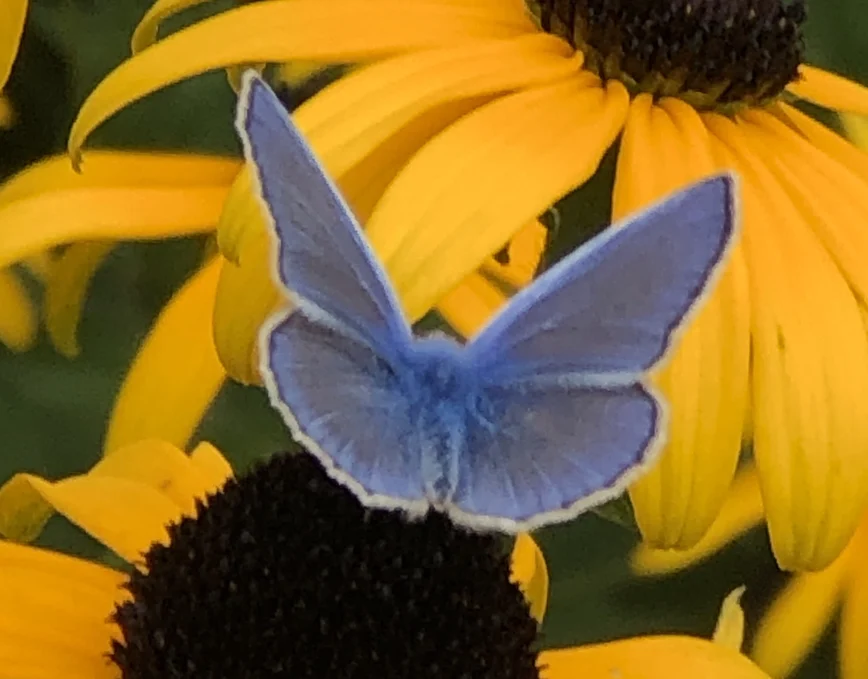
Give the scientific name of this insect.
Polyommatus icarus
